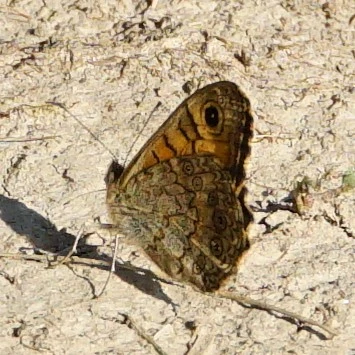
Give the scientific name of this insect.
Lasiommata megera (also Pararge megera)
